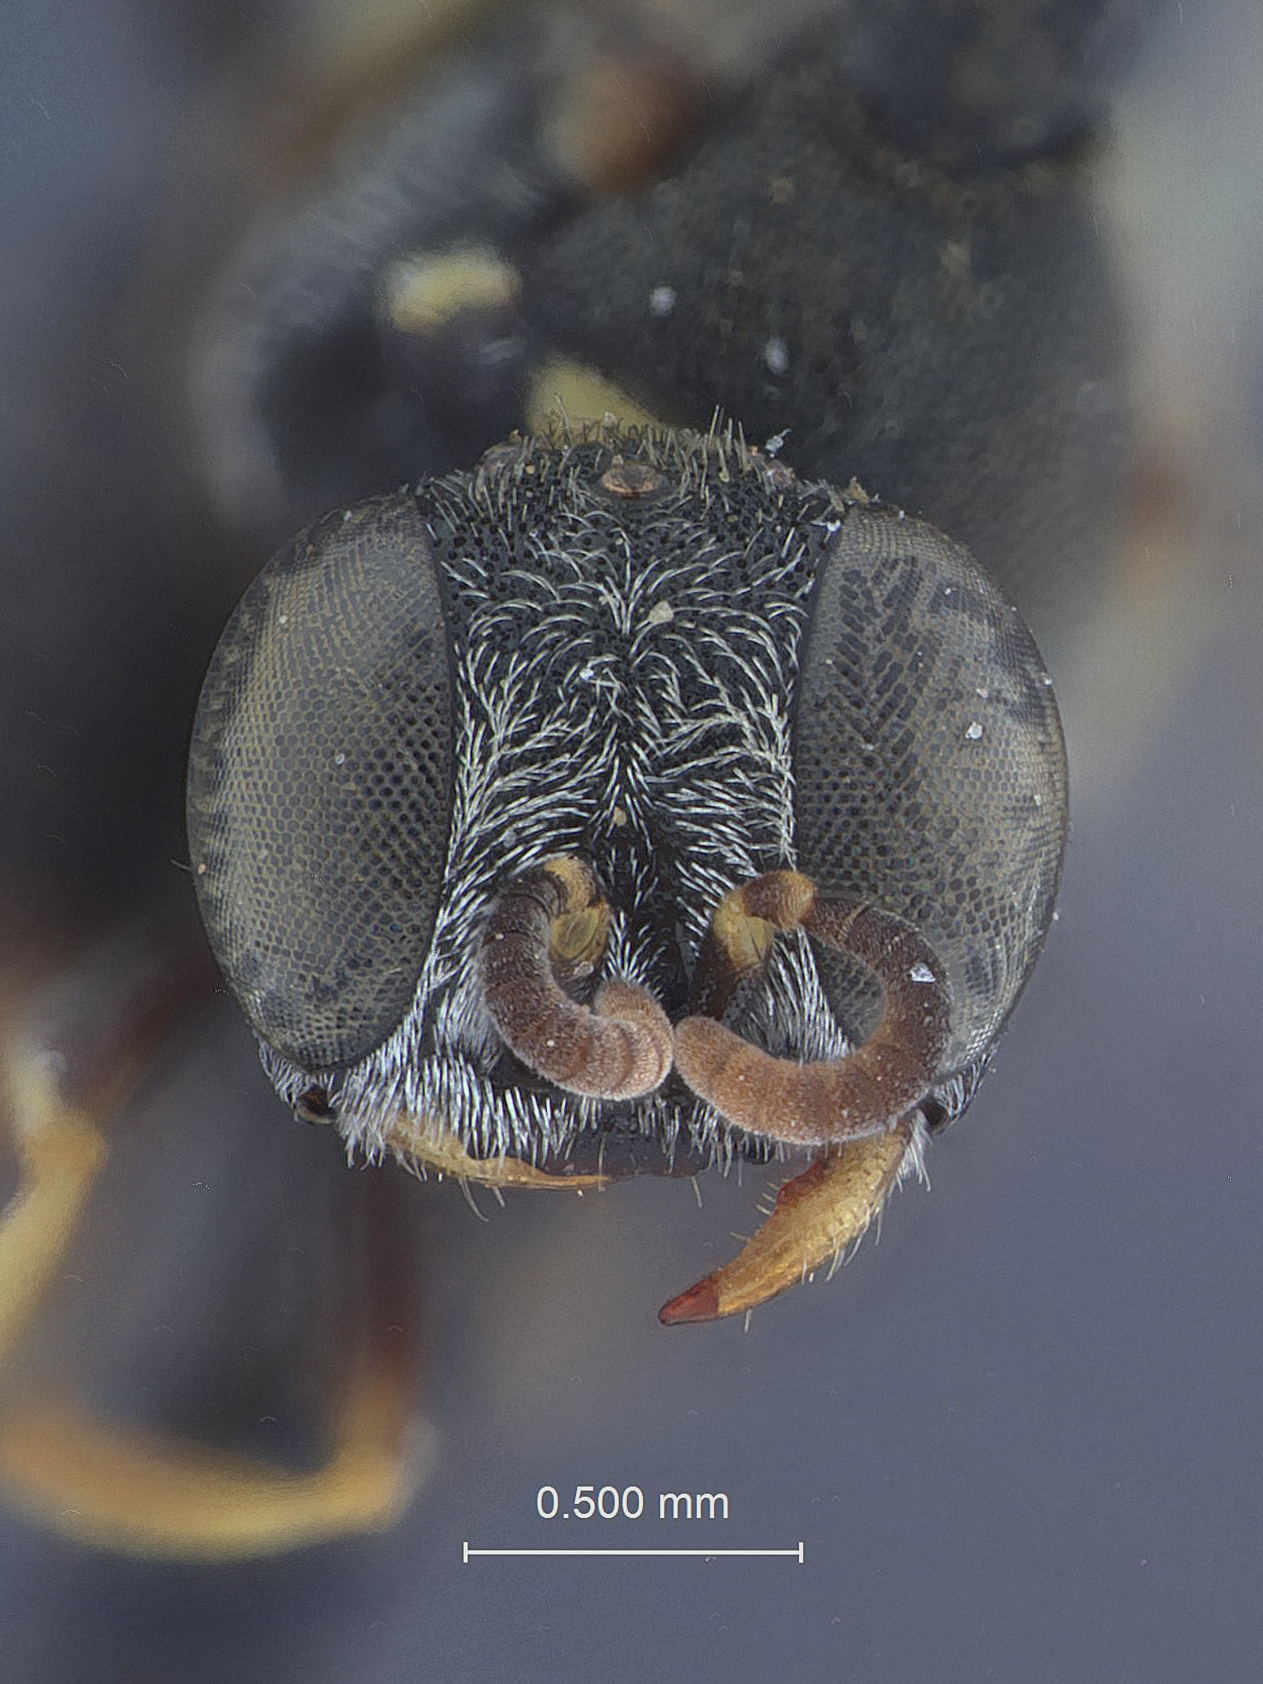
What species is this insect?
Notoglossa pyrura
